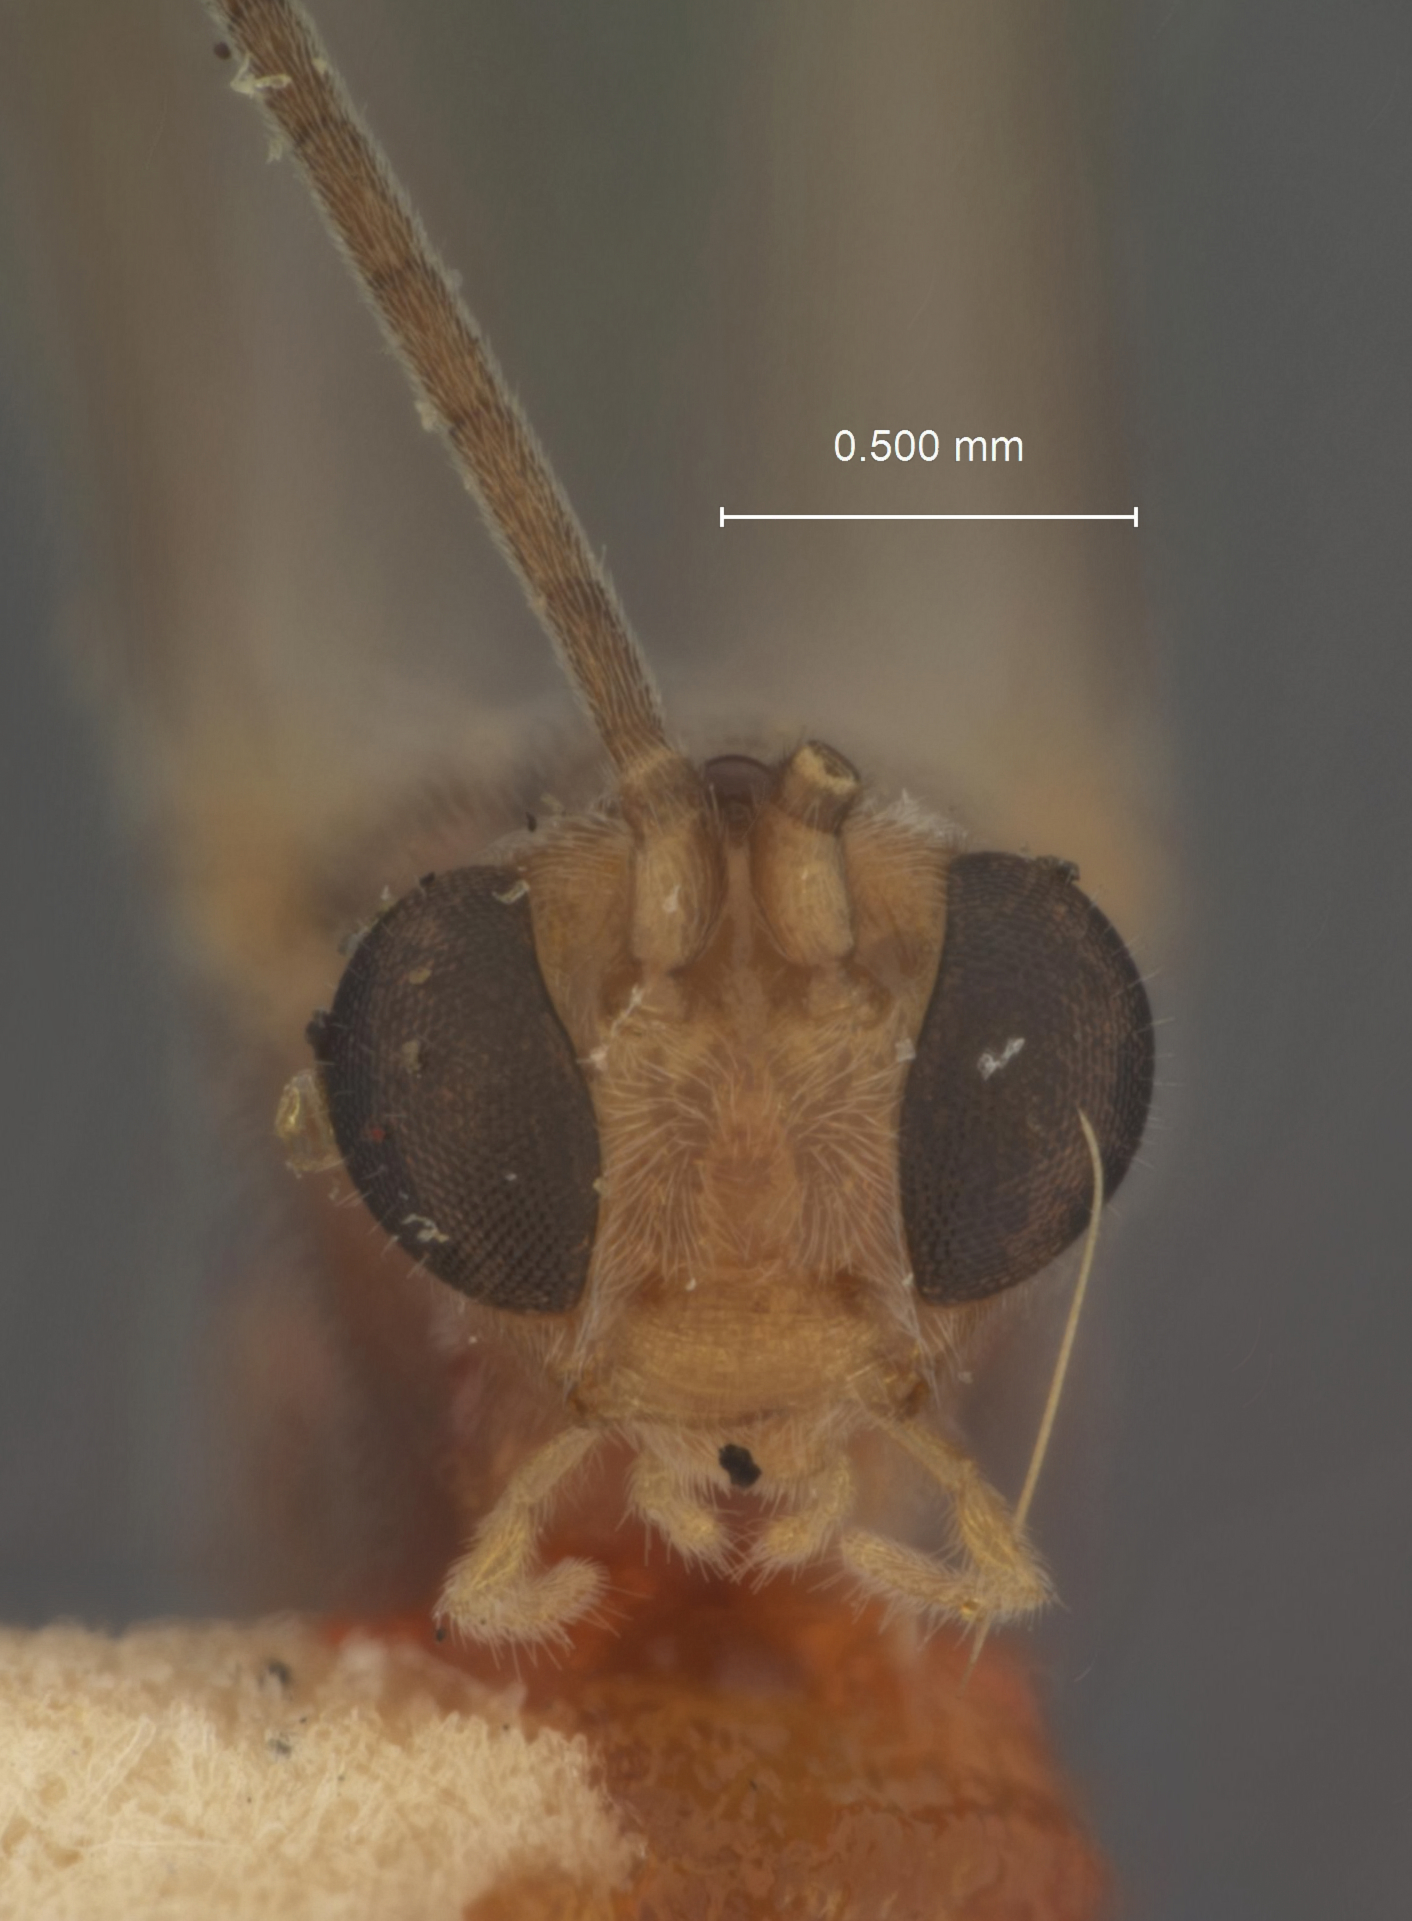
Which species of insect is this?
Meteorus nipponensis
